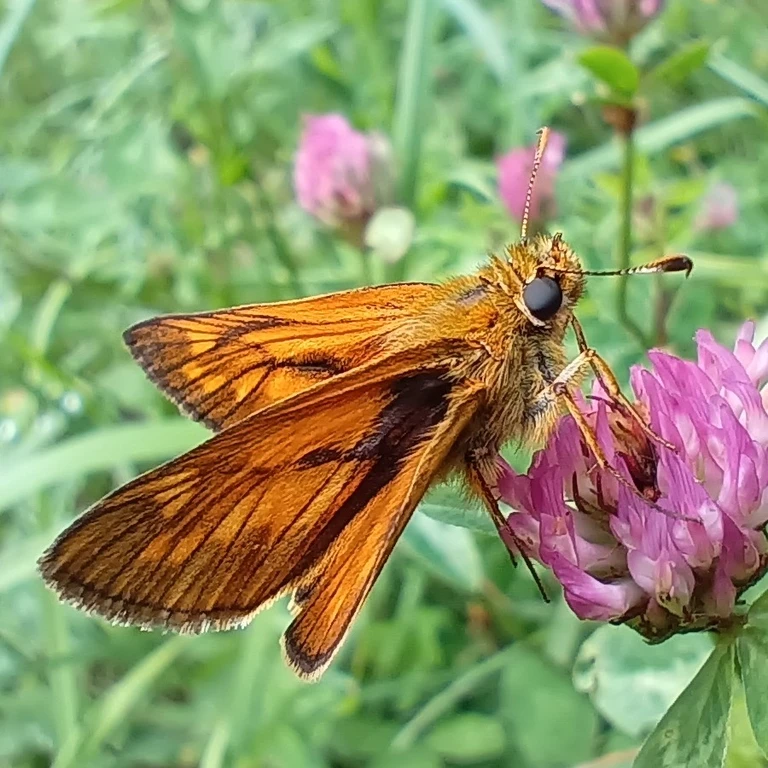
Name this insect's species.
Ochlodes sylvanus (also Ochlodes venata)
